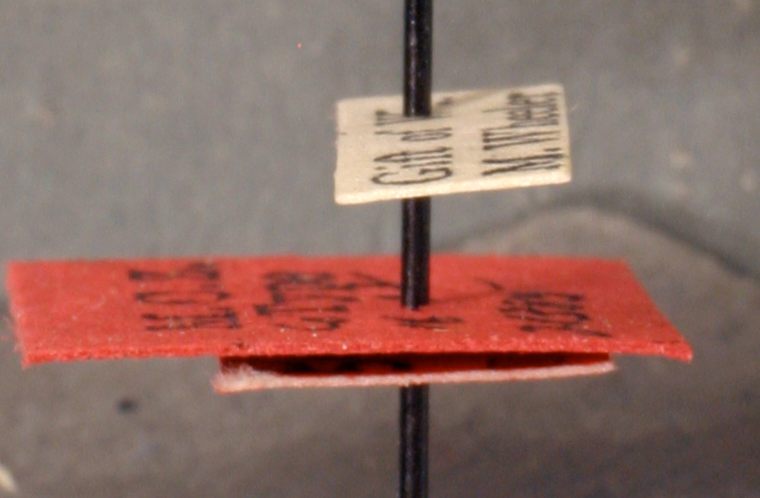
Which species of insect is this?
Tapinoma ramulorum
